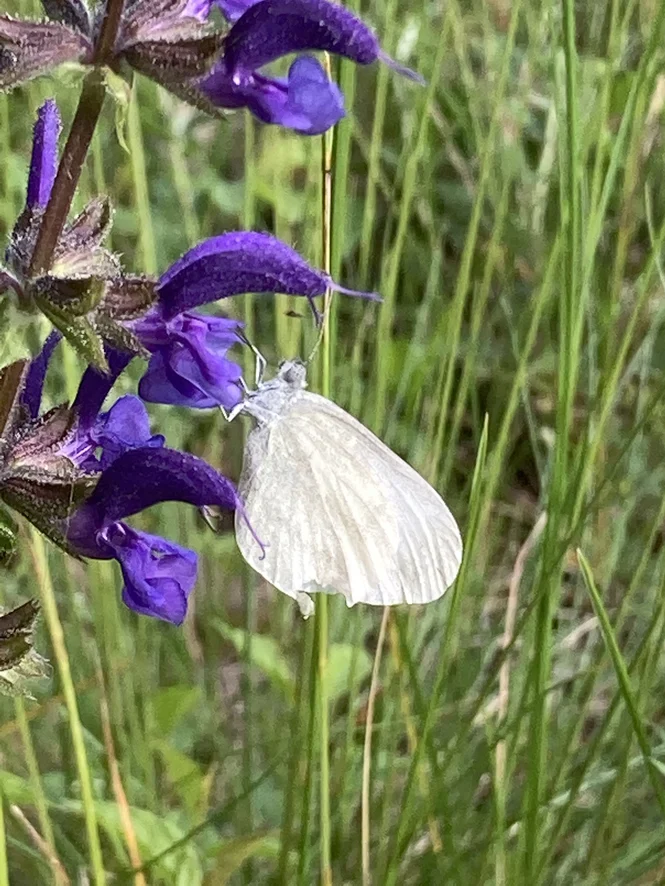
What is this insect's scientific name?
Leptidea sinapis/juvernica
